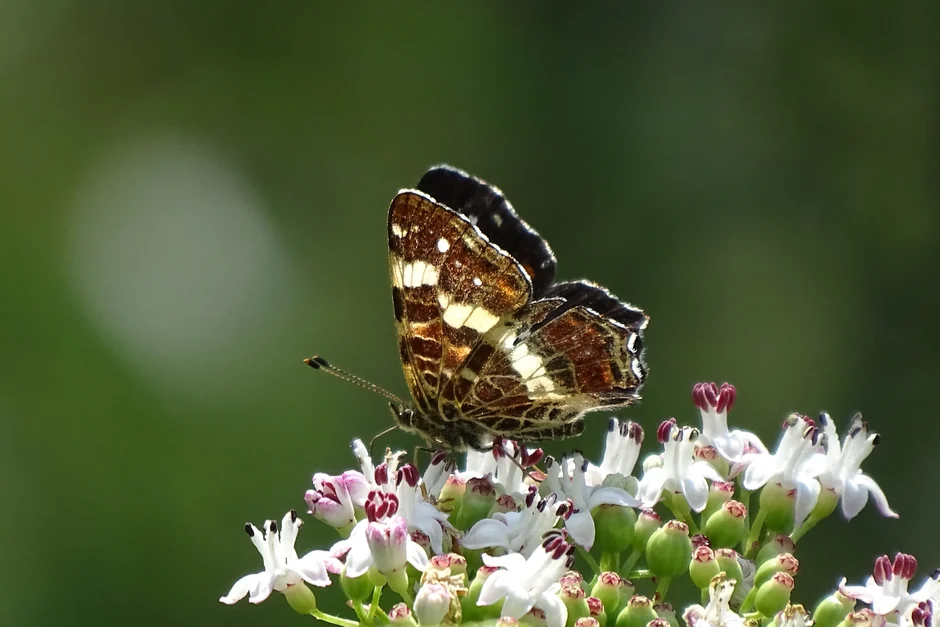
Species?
Araschnia levana
